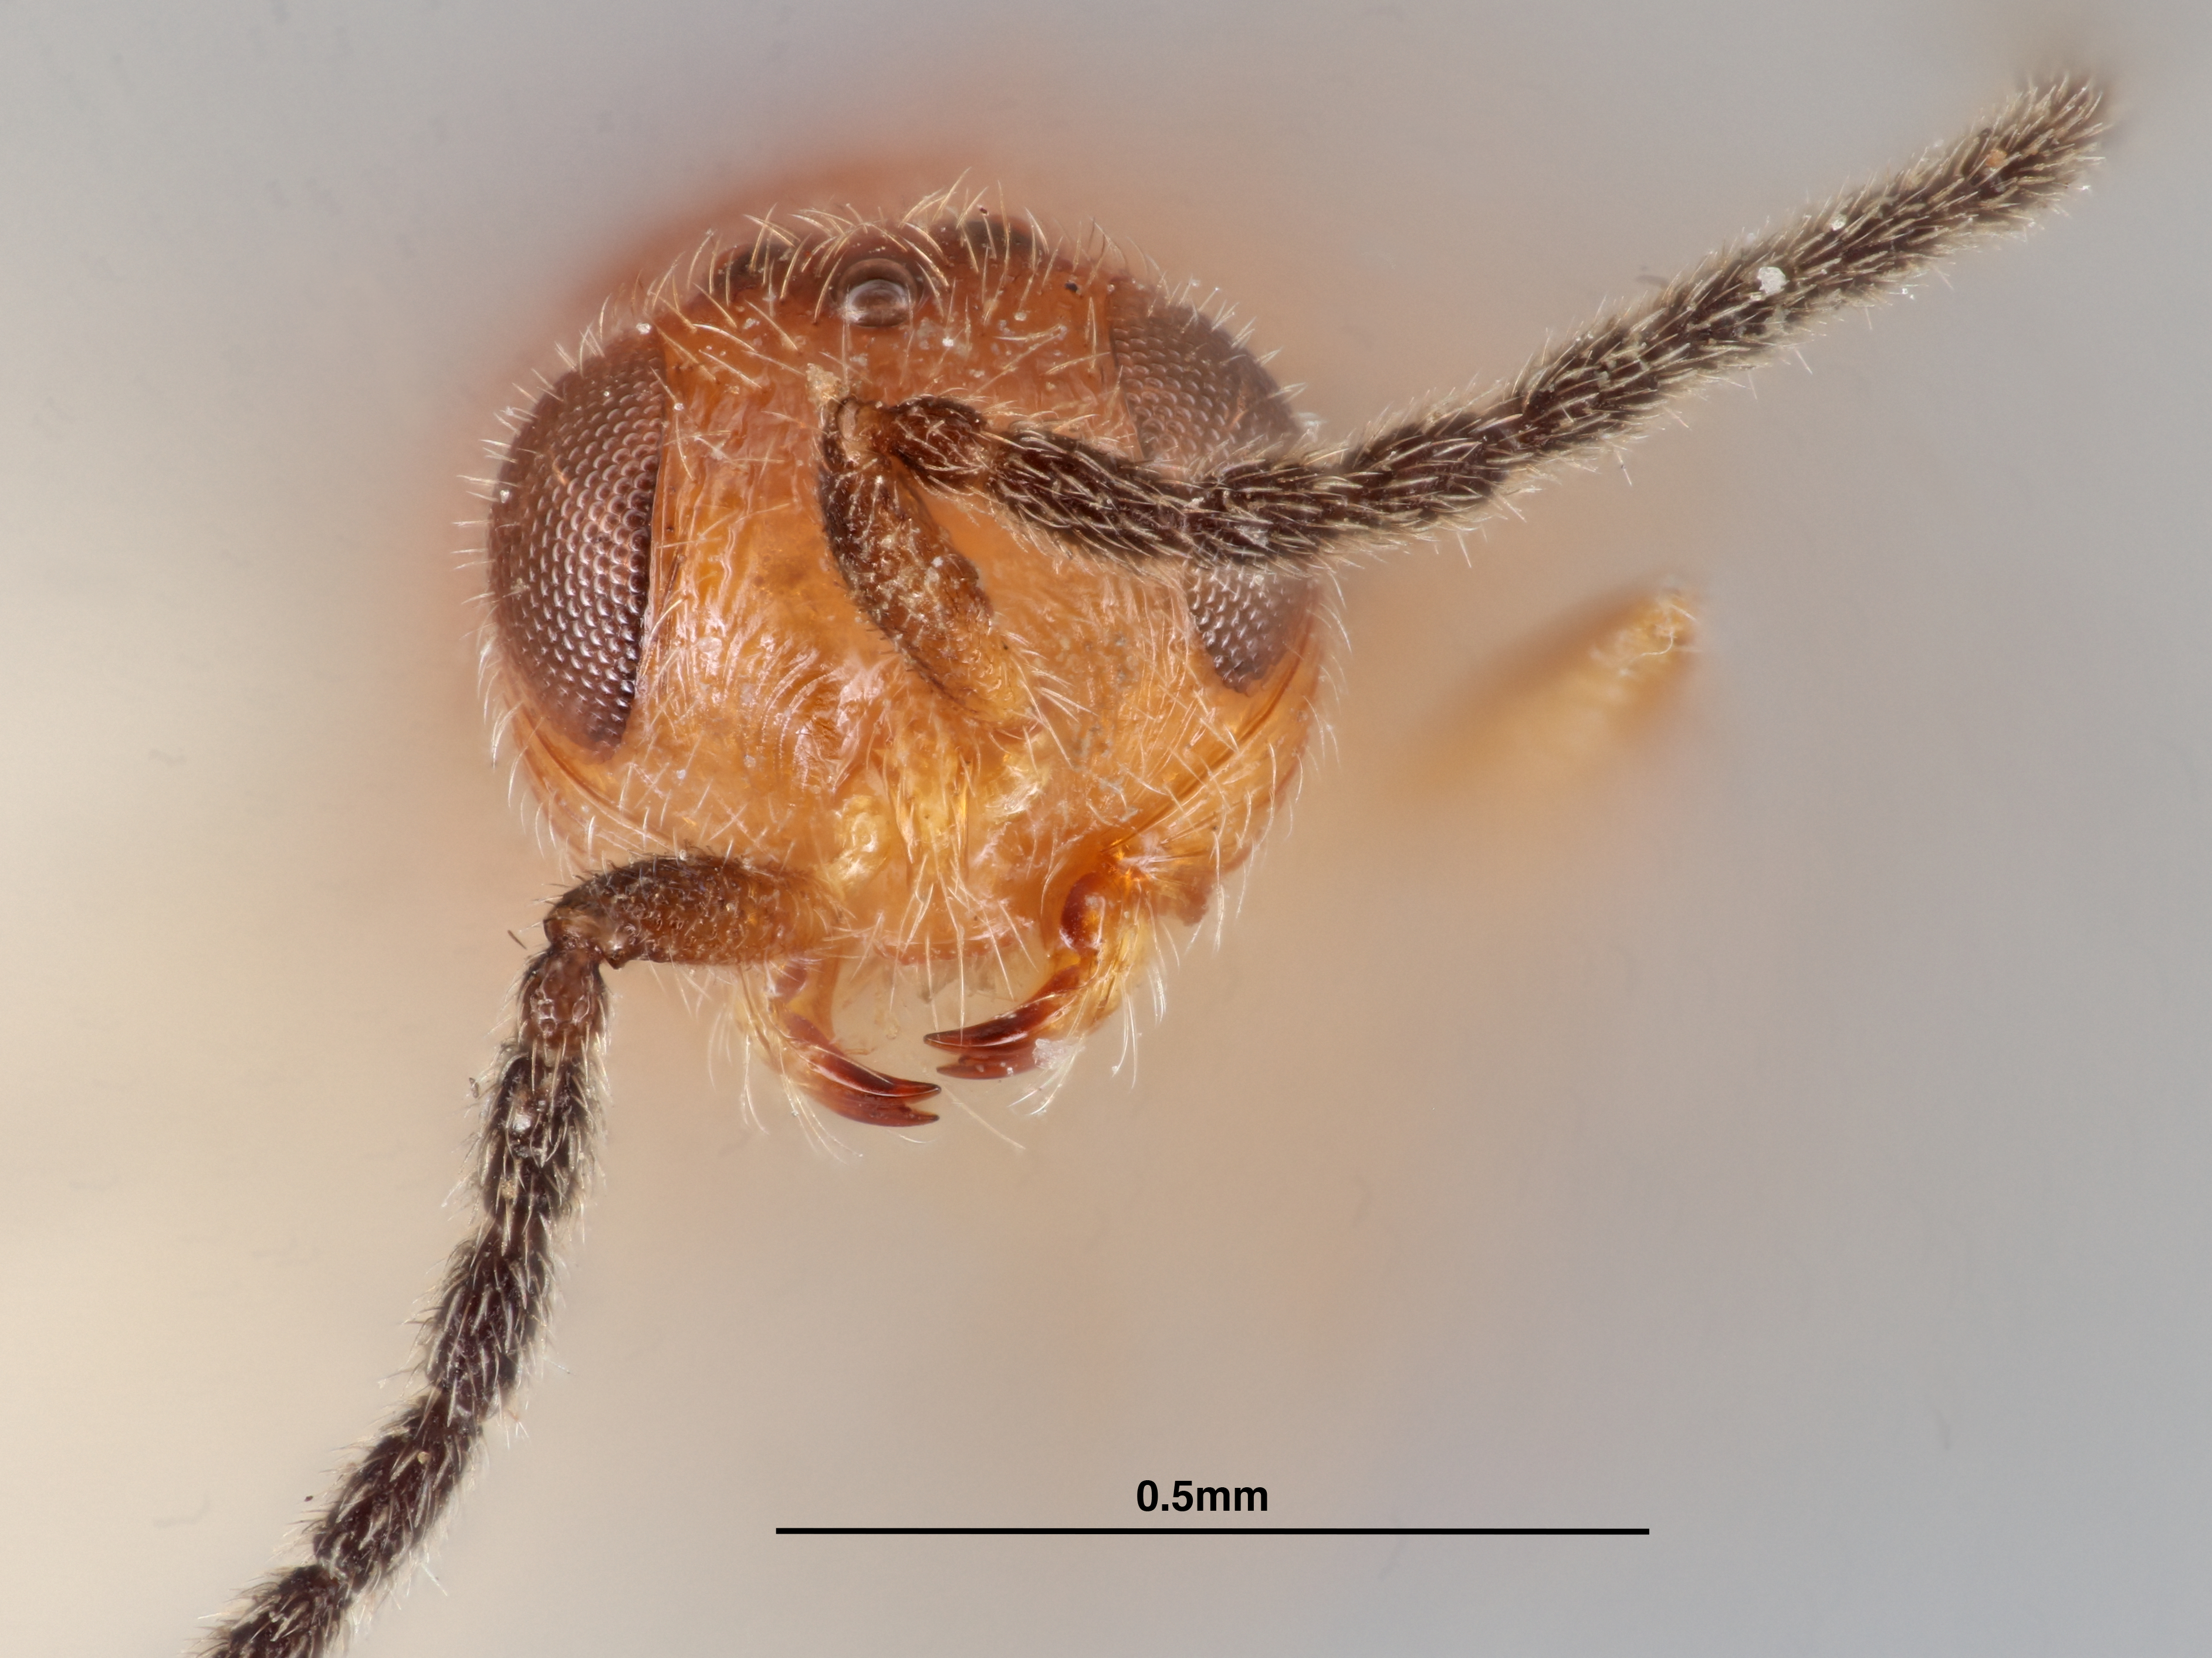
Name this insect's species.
Paridris dubeyi
